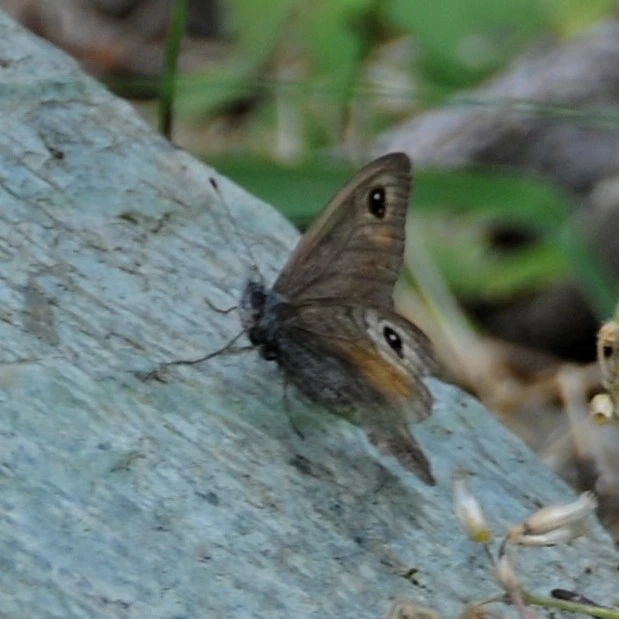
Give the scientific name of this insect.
Lasiommata maera (also Pararge maera)
